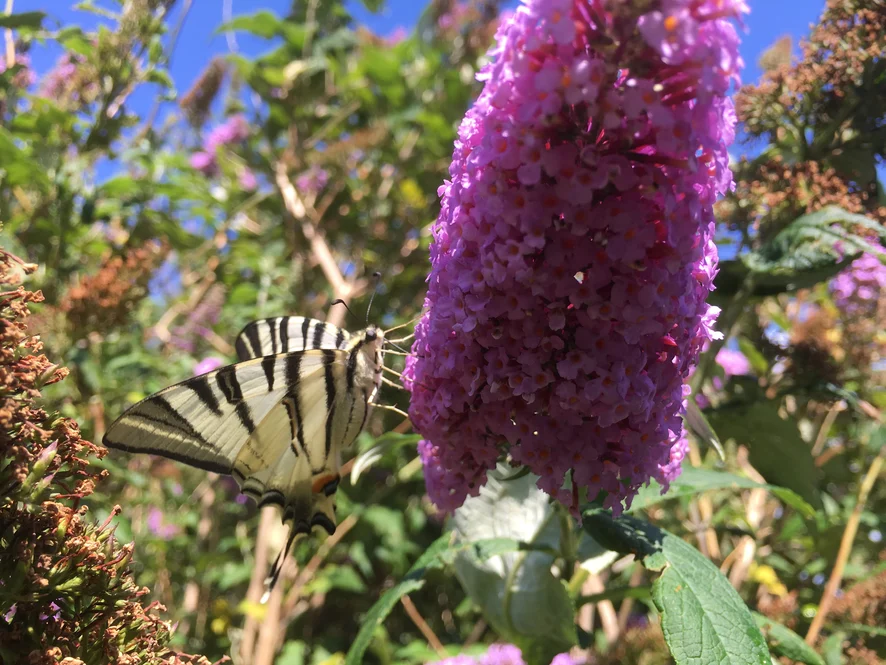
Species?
Iphiclides podalirius
